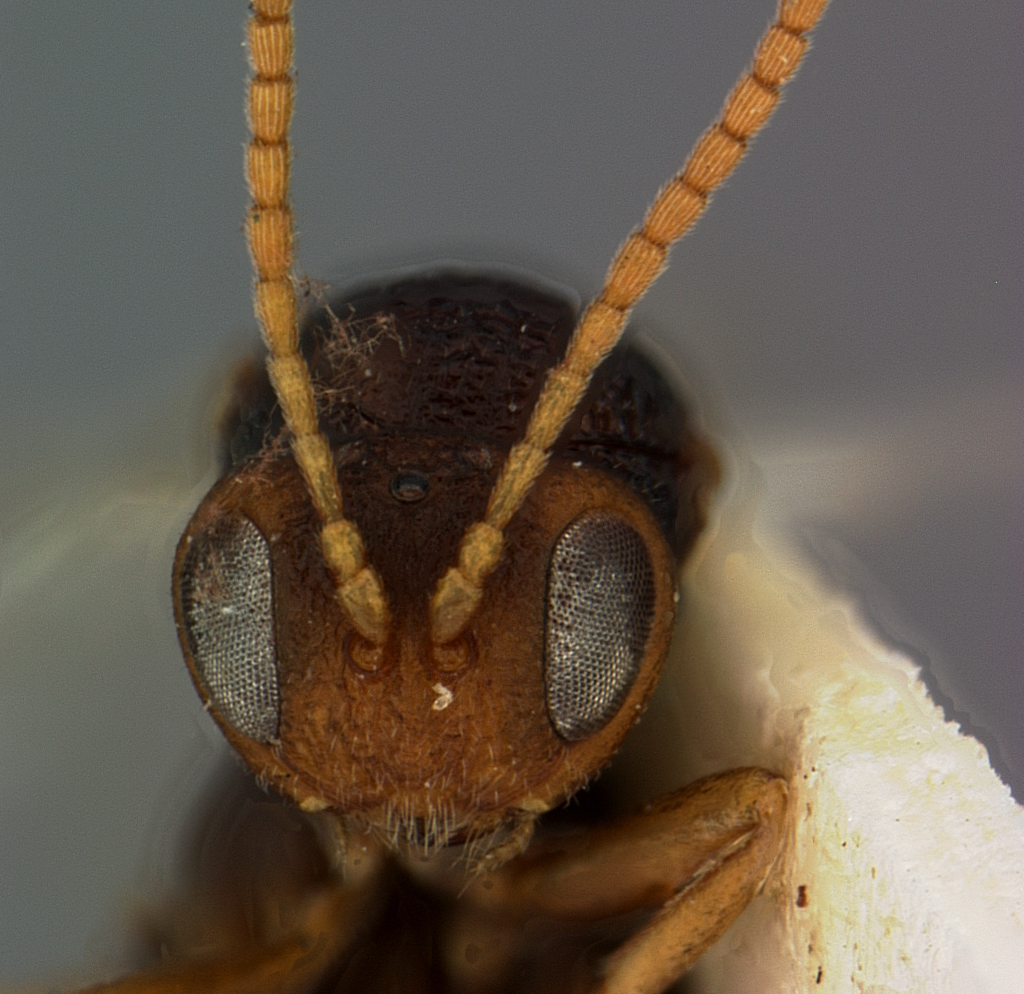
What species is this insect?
Callirhytis intersita
